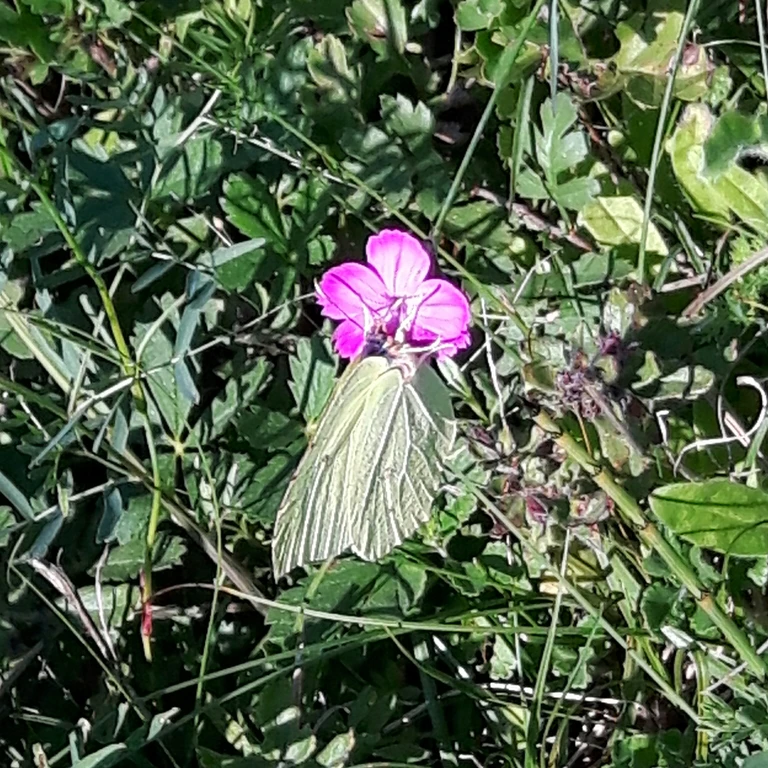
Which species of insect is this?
Gonepteryx rhamni
